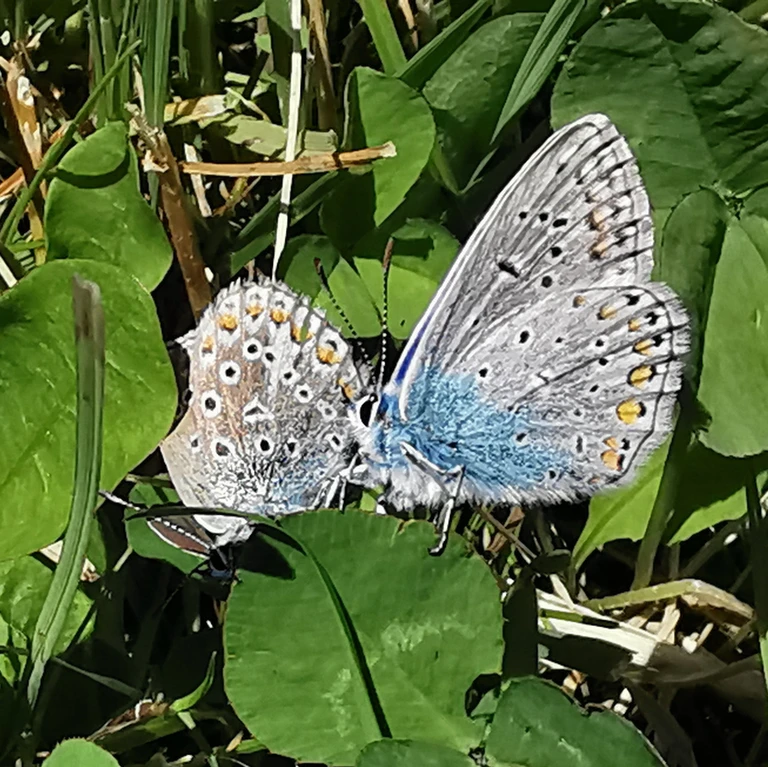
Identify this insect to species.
Polyommatus icarus
